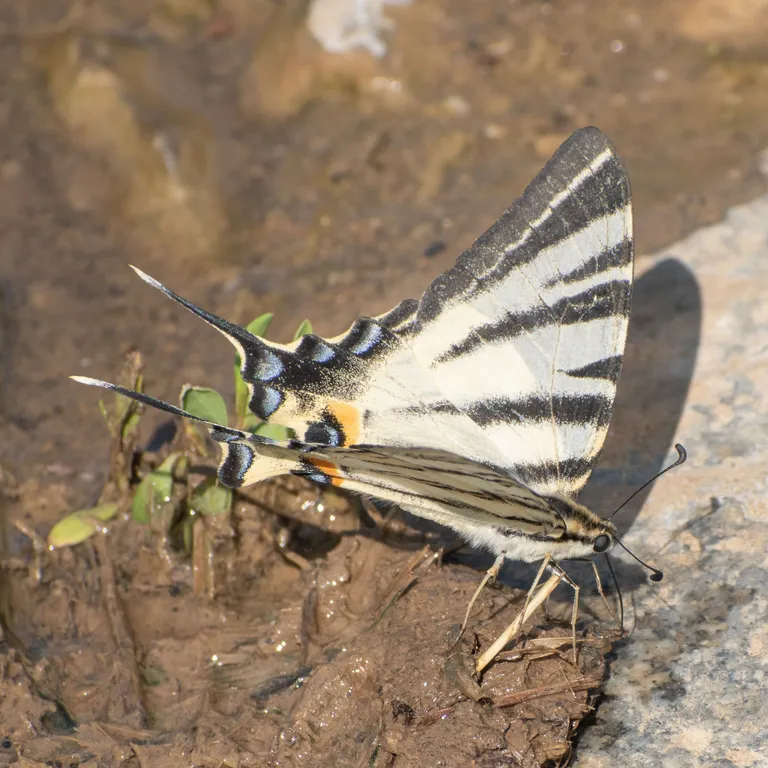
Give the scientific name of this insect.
Iphiclides podalirius
